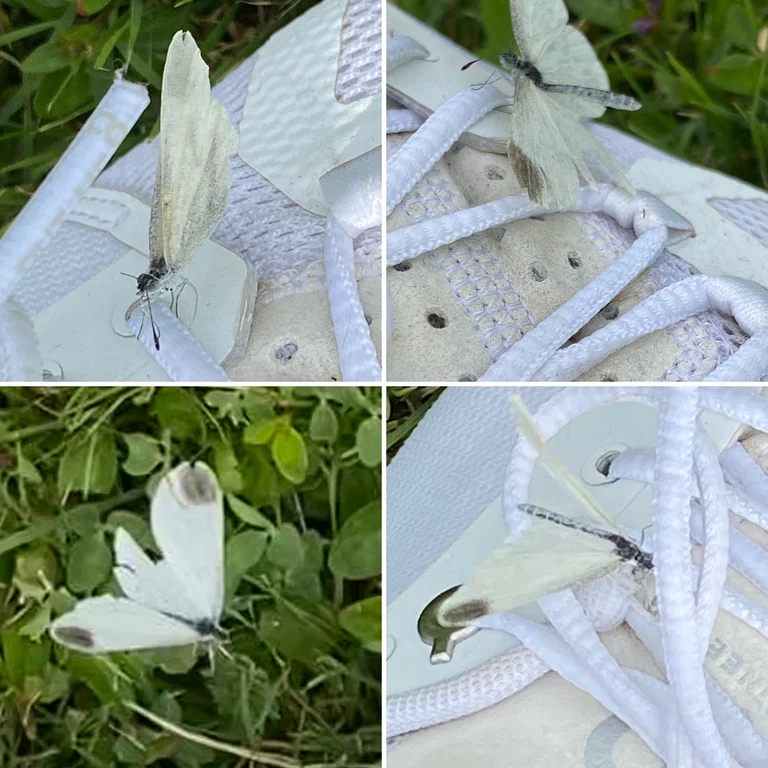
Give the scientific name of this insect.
Leptidea sinapis/juvernica
